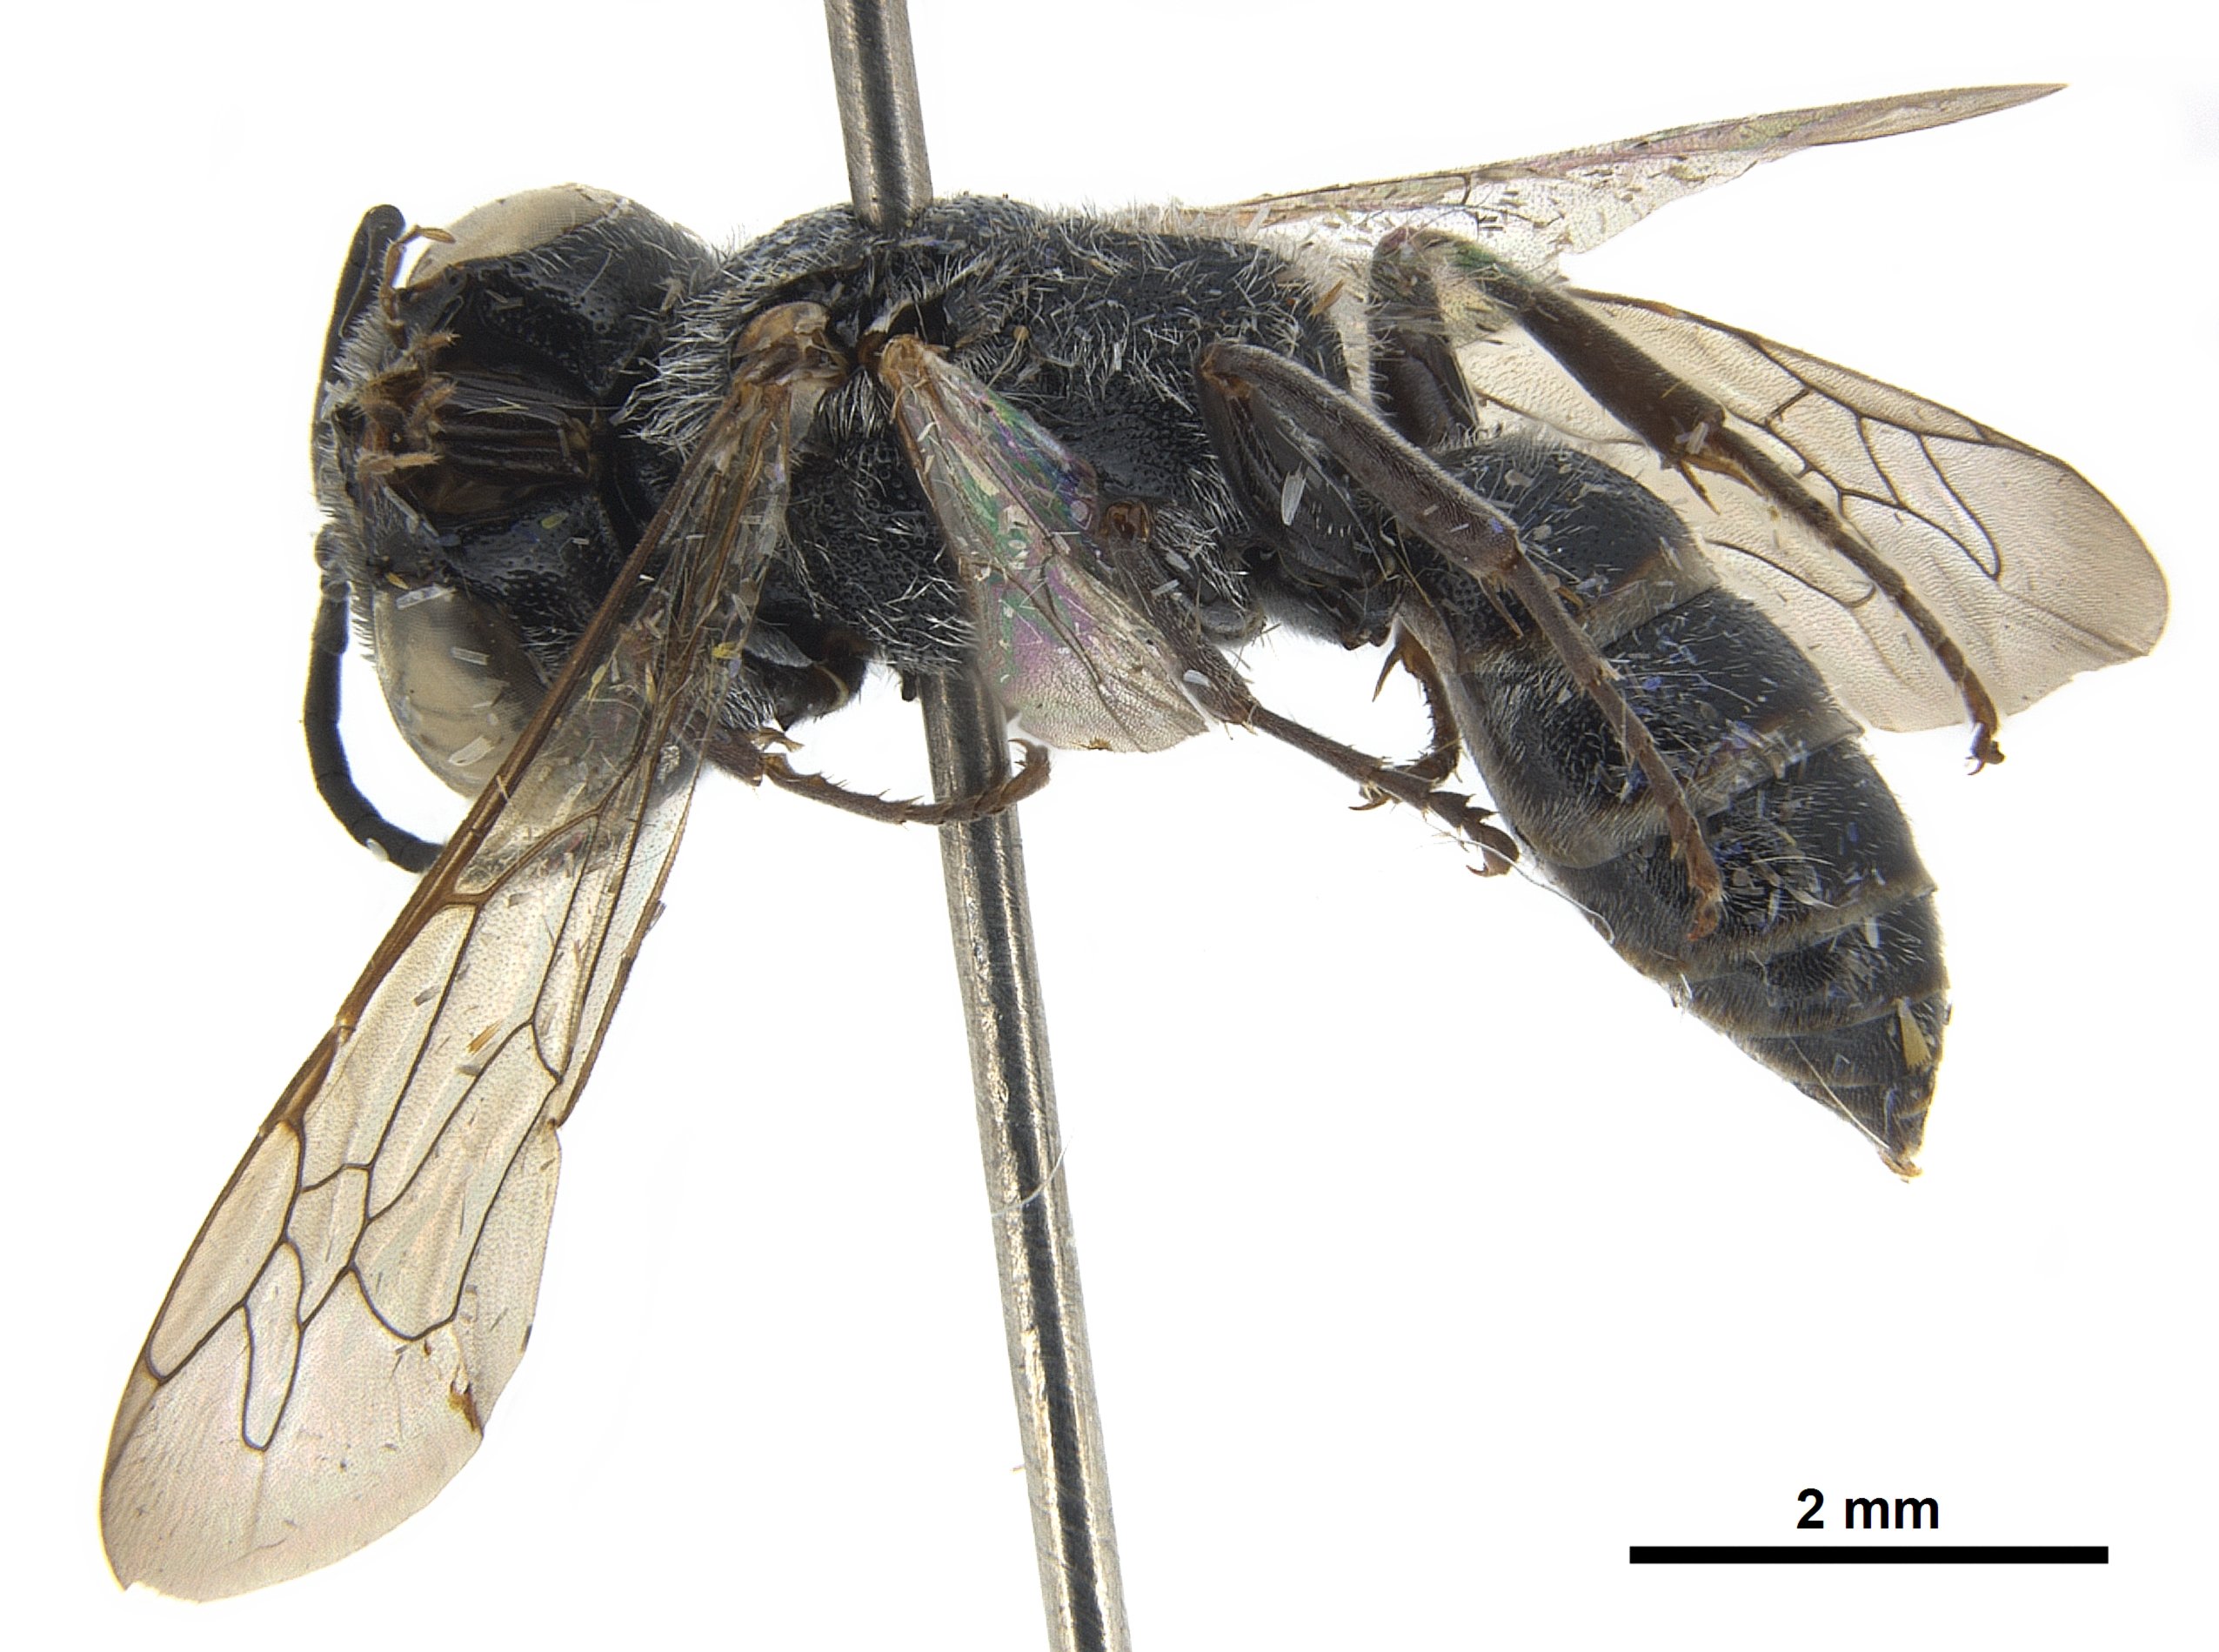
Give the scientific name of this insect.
Holotachysphex holognathus
